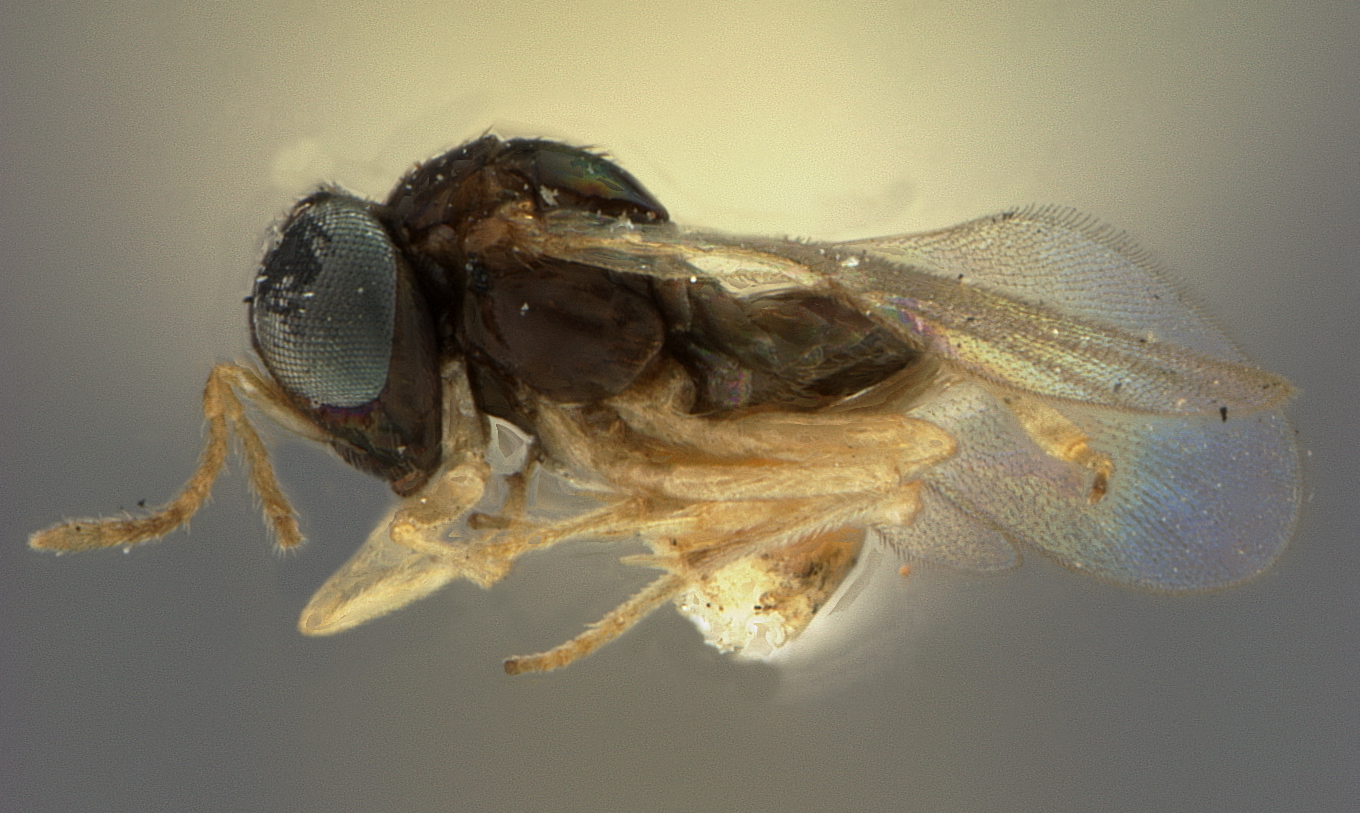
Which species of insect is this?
Aphidencyrtus pallidipes
